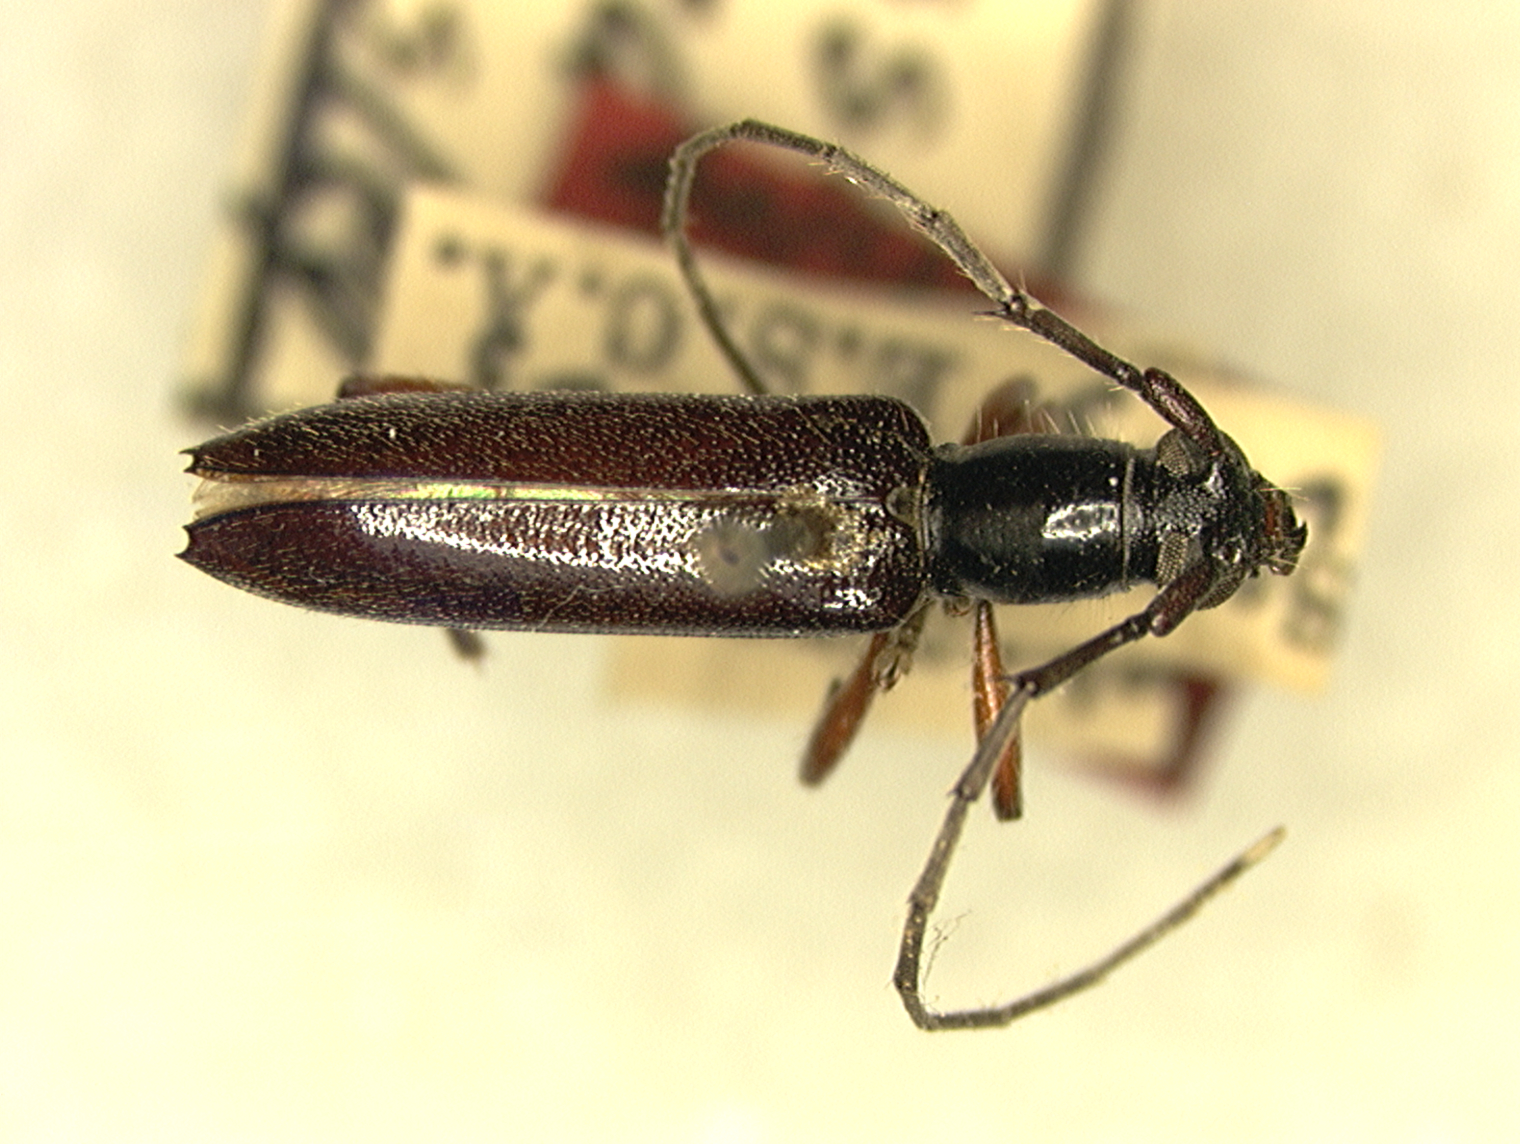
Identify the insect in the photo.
Psyrassa ebenina
